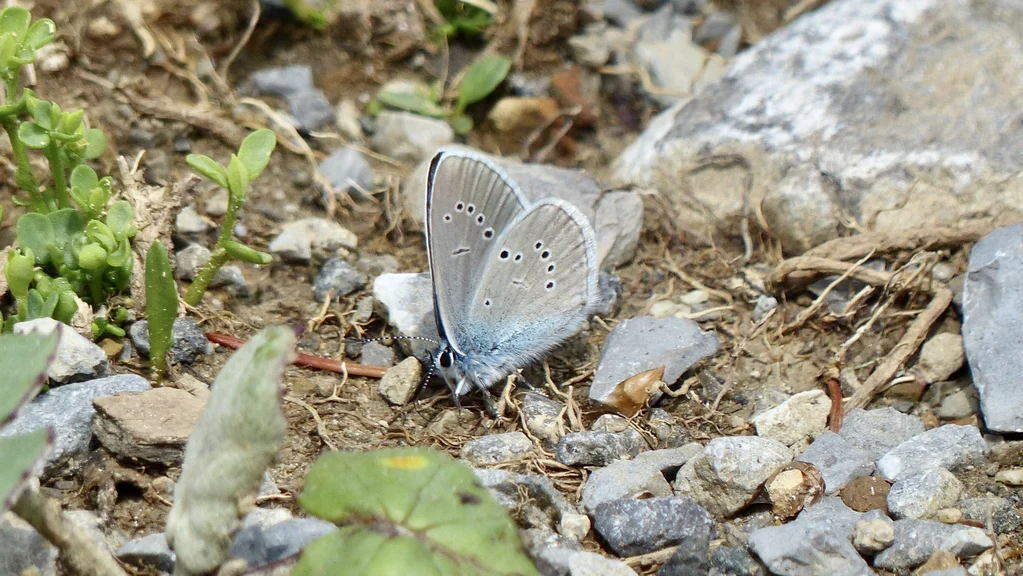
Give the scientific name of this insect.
Cyaniris semiargus
